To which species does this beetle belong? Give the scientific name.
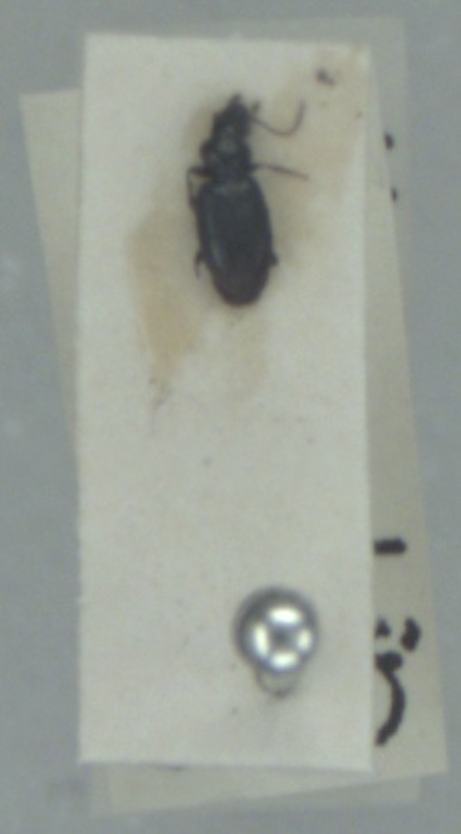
Bembidion minimum
